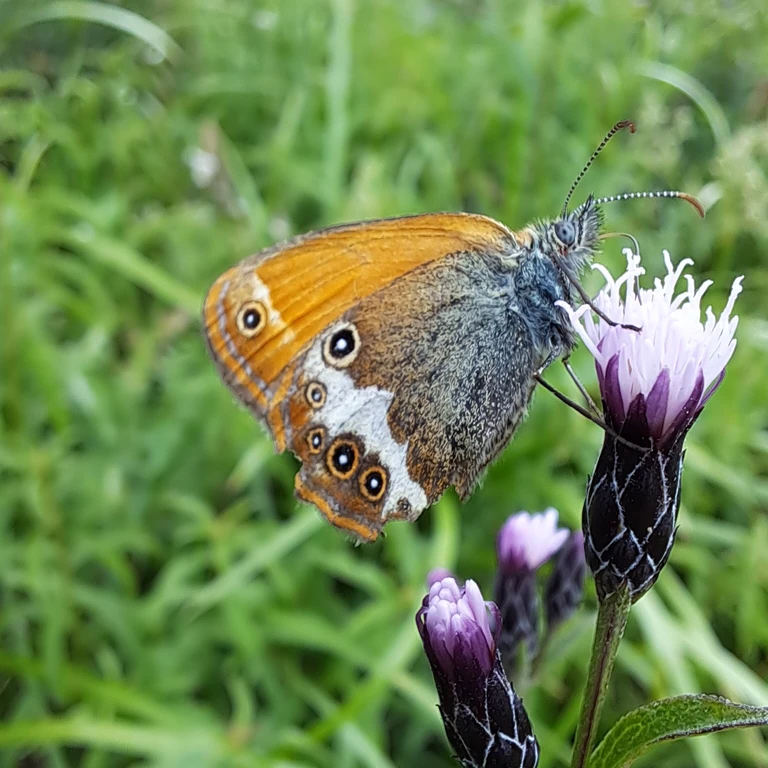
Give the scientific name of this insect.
Coenonympha arcania
